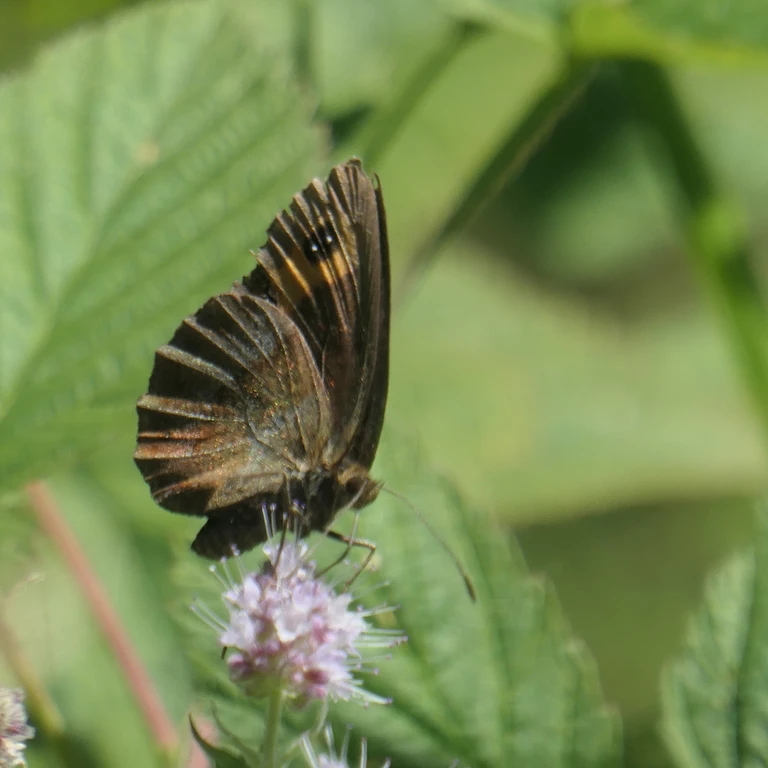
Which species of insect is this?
Erebia aethiops
